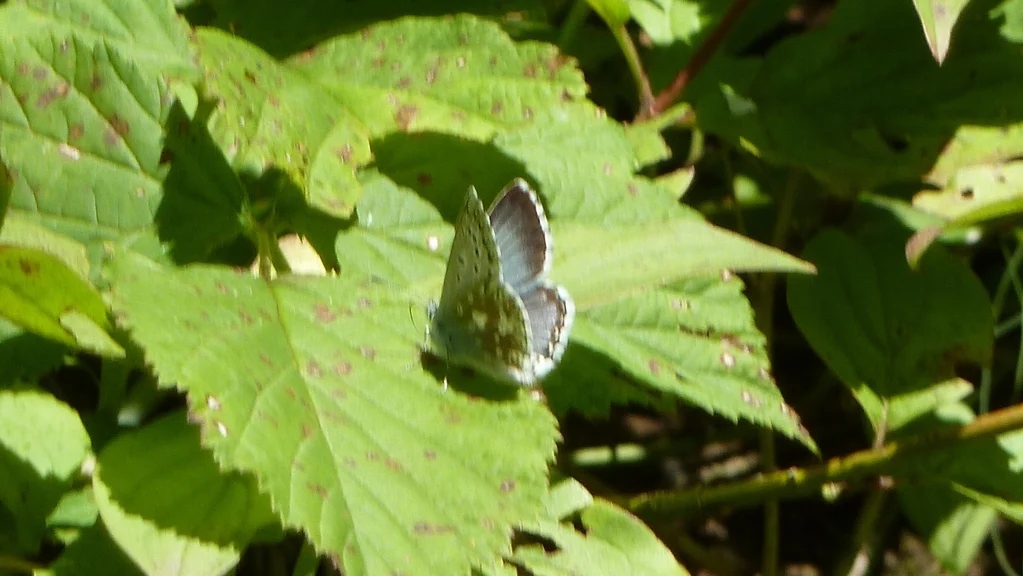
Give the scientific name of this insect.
Lysandra coridon
